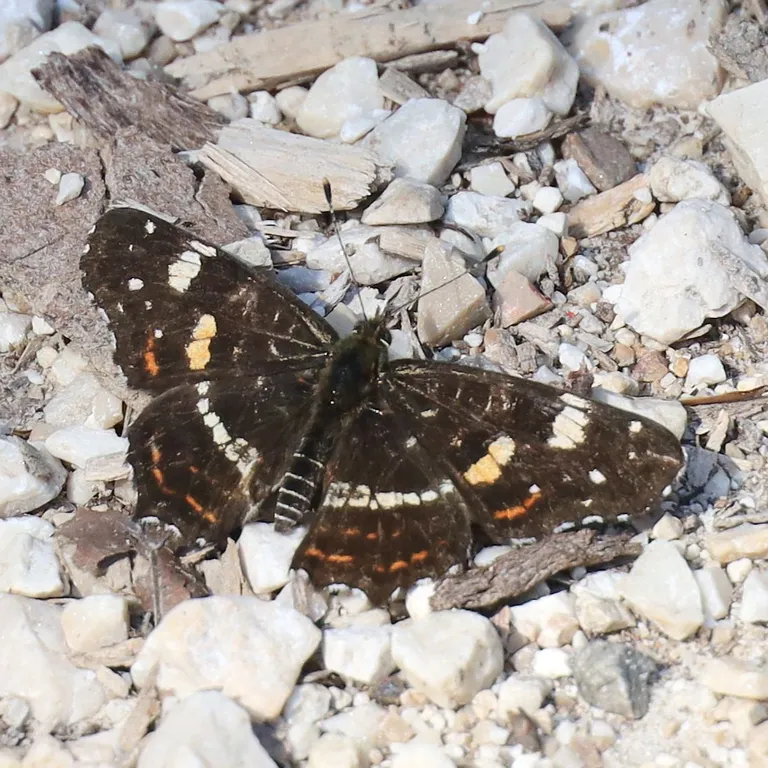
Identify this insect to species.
Araschnia levana
